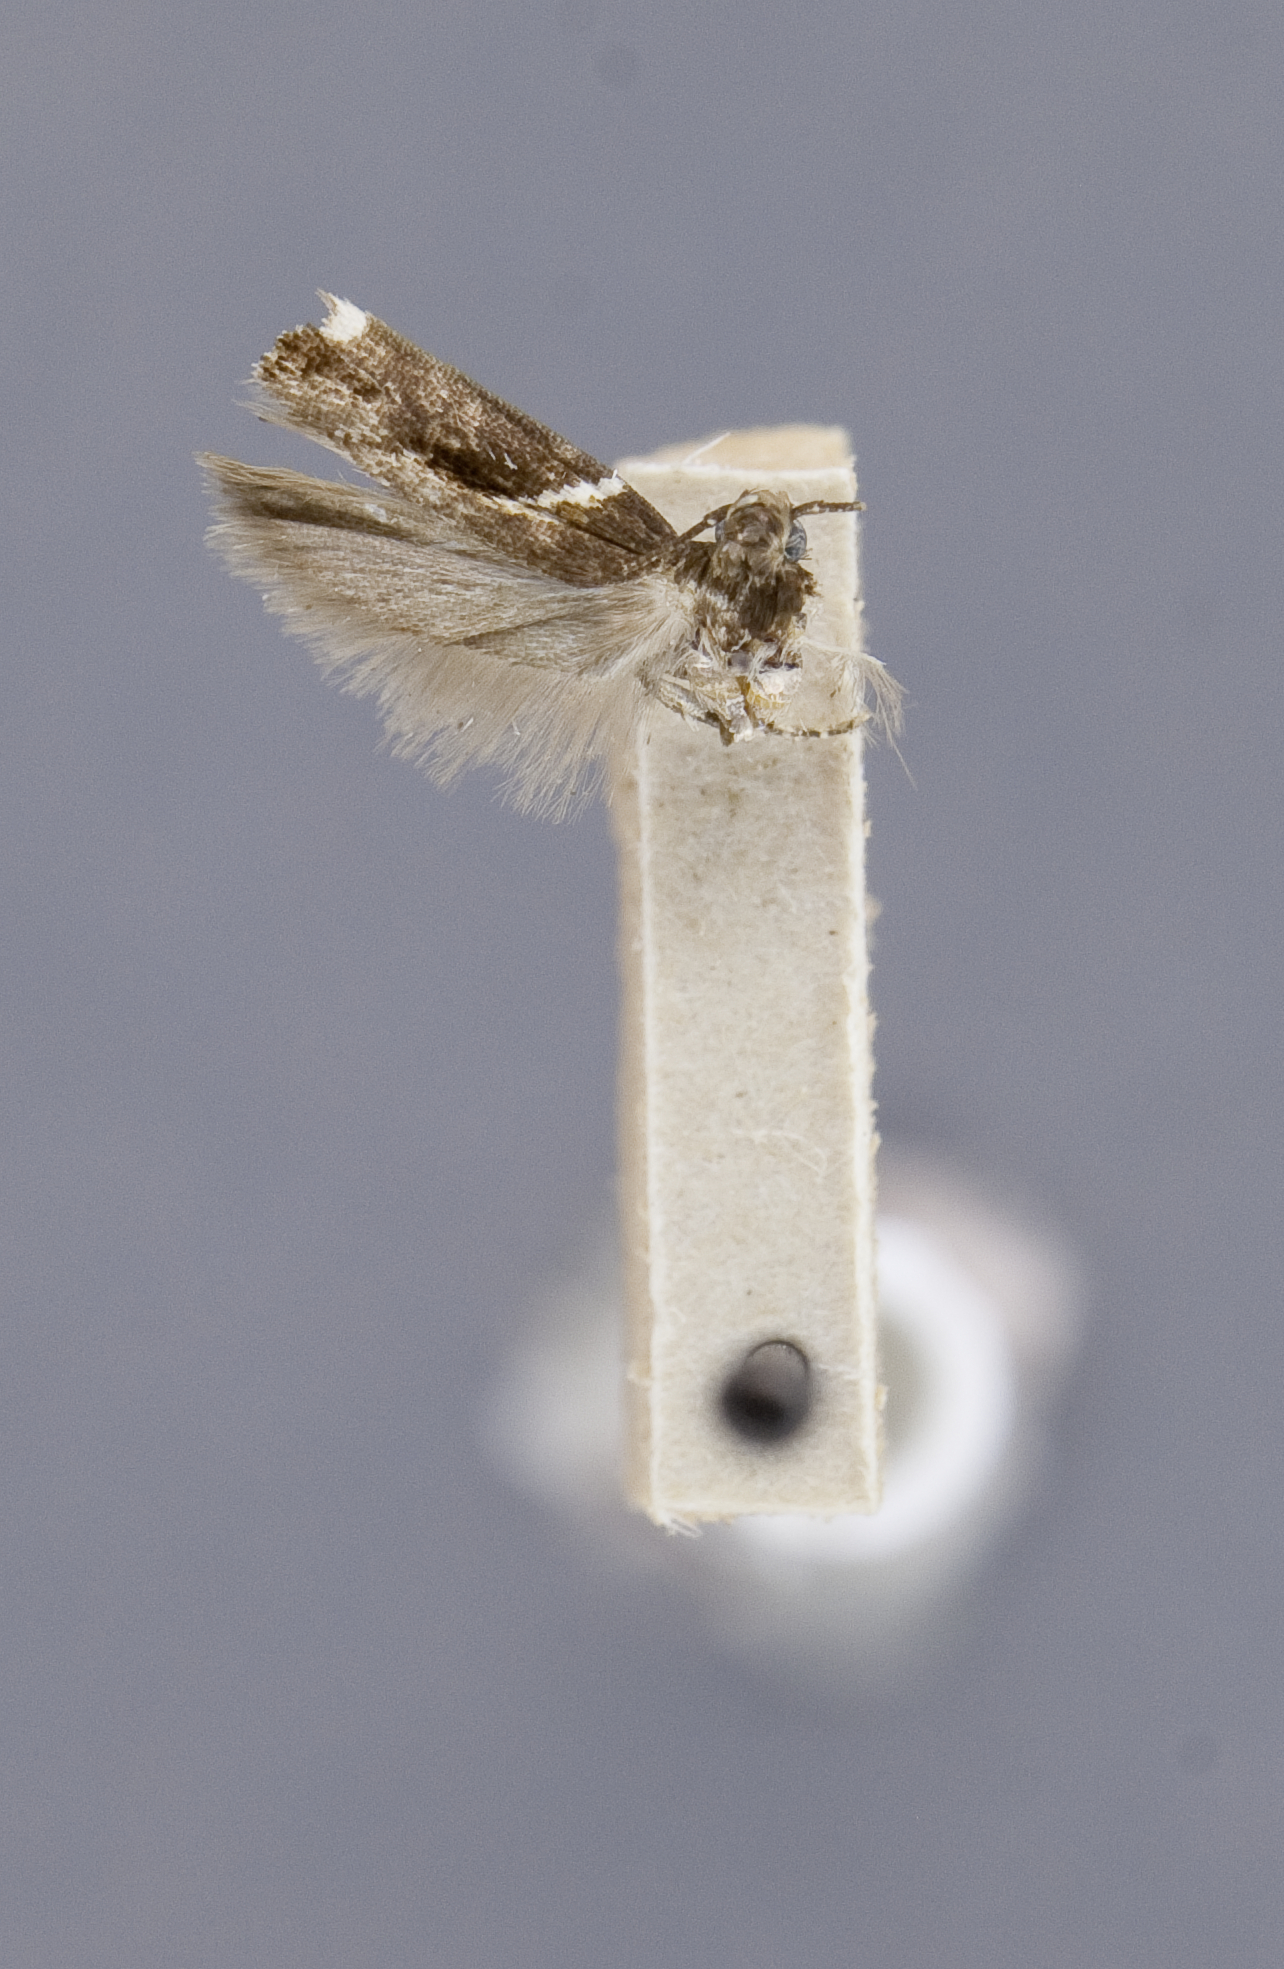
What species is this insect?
Parastega curvatella
